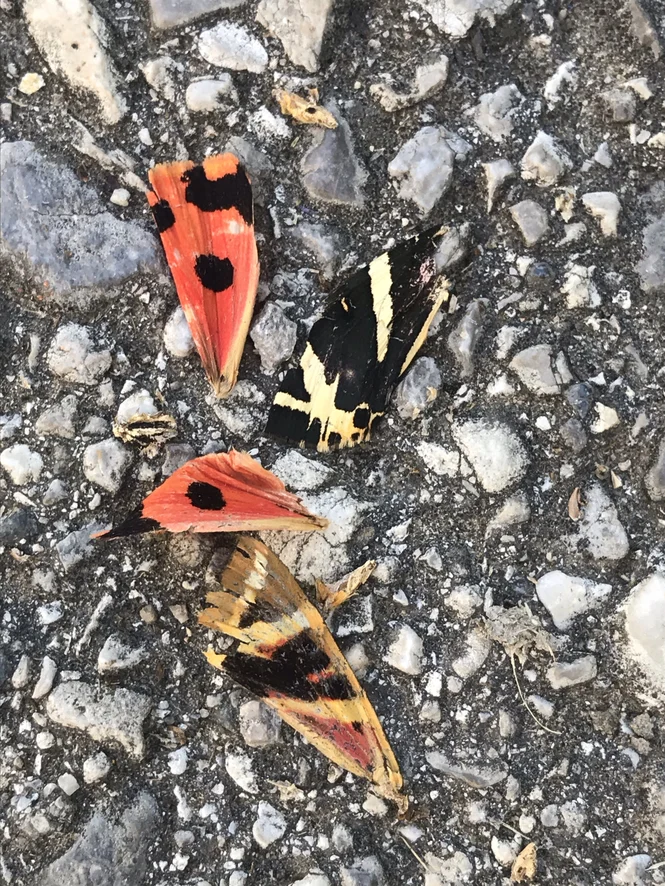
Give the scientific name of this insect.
Euplagia quadripunctaria
